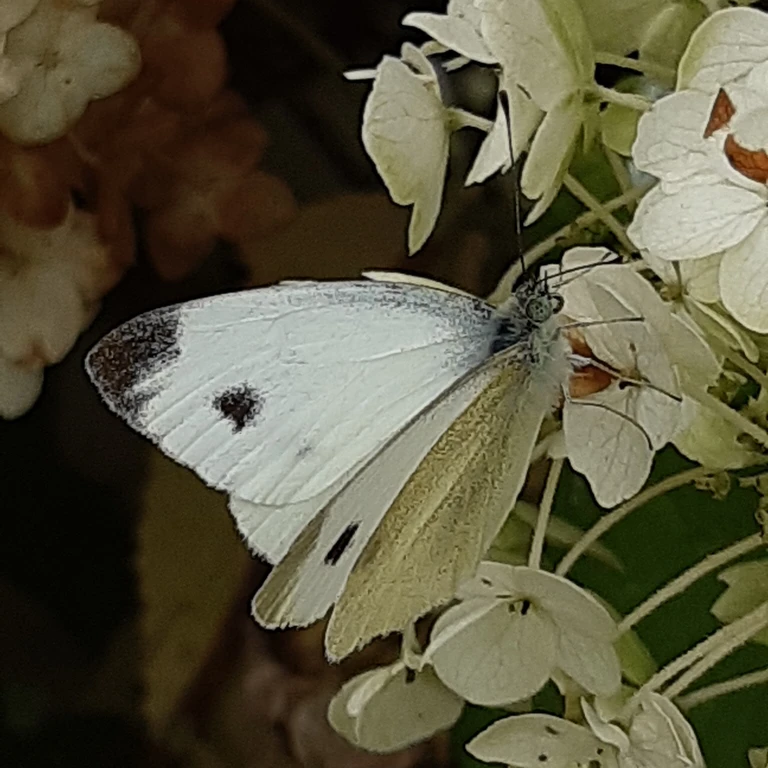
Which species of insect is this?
Pieris mannii
